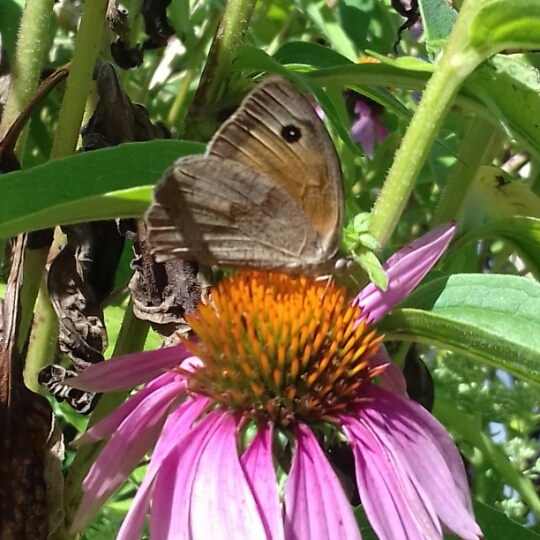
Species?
Maniola jurtina
